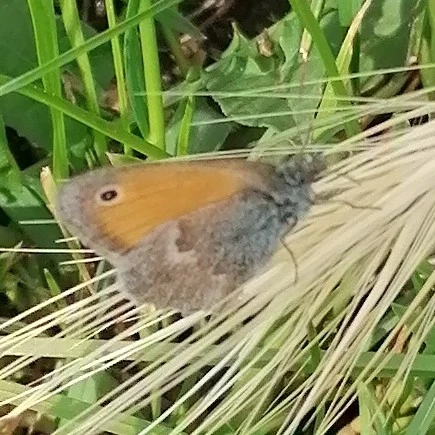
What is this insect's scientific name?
Coenonympha pamphilus
